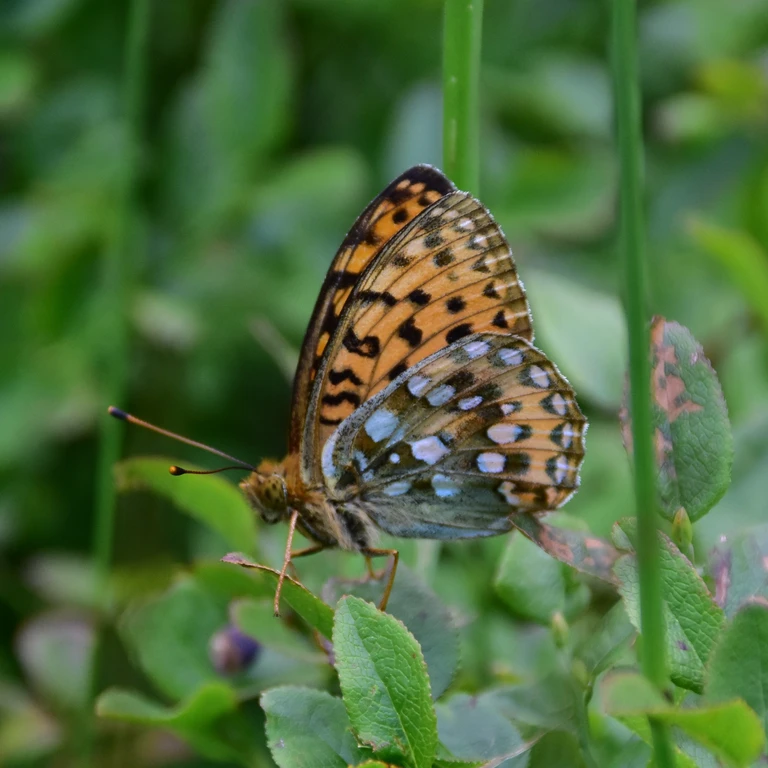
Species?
Speyeria aglaja
